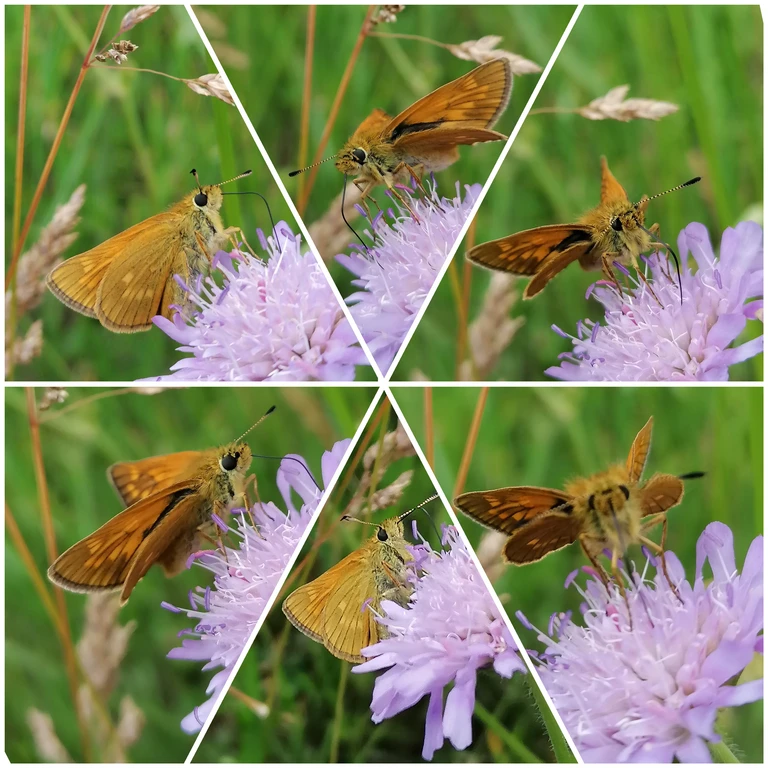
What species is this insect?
Ochlodes sylvanus (also Ochlodes venata)
